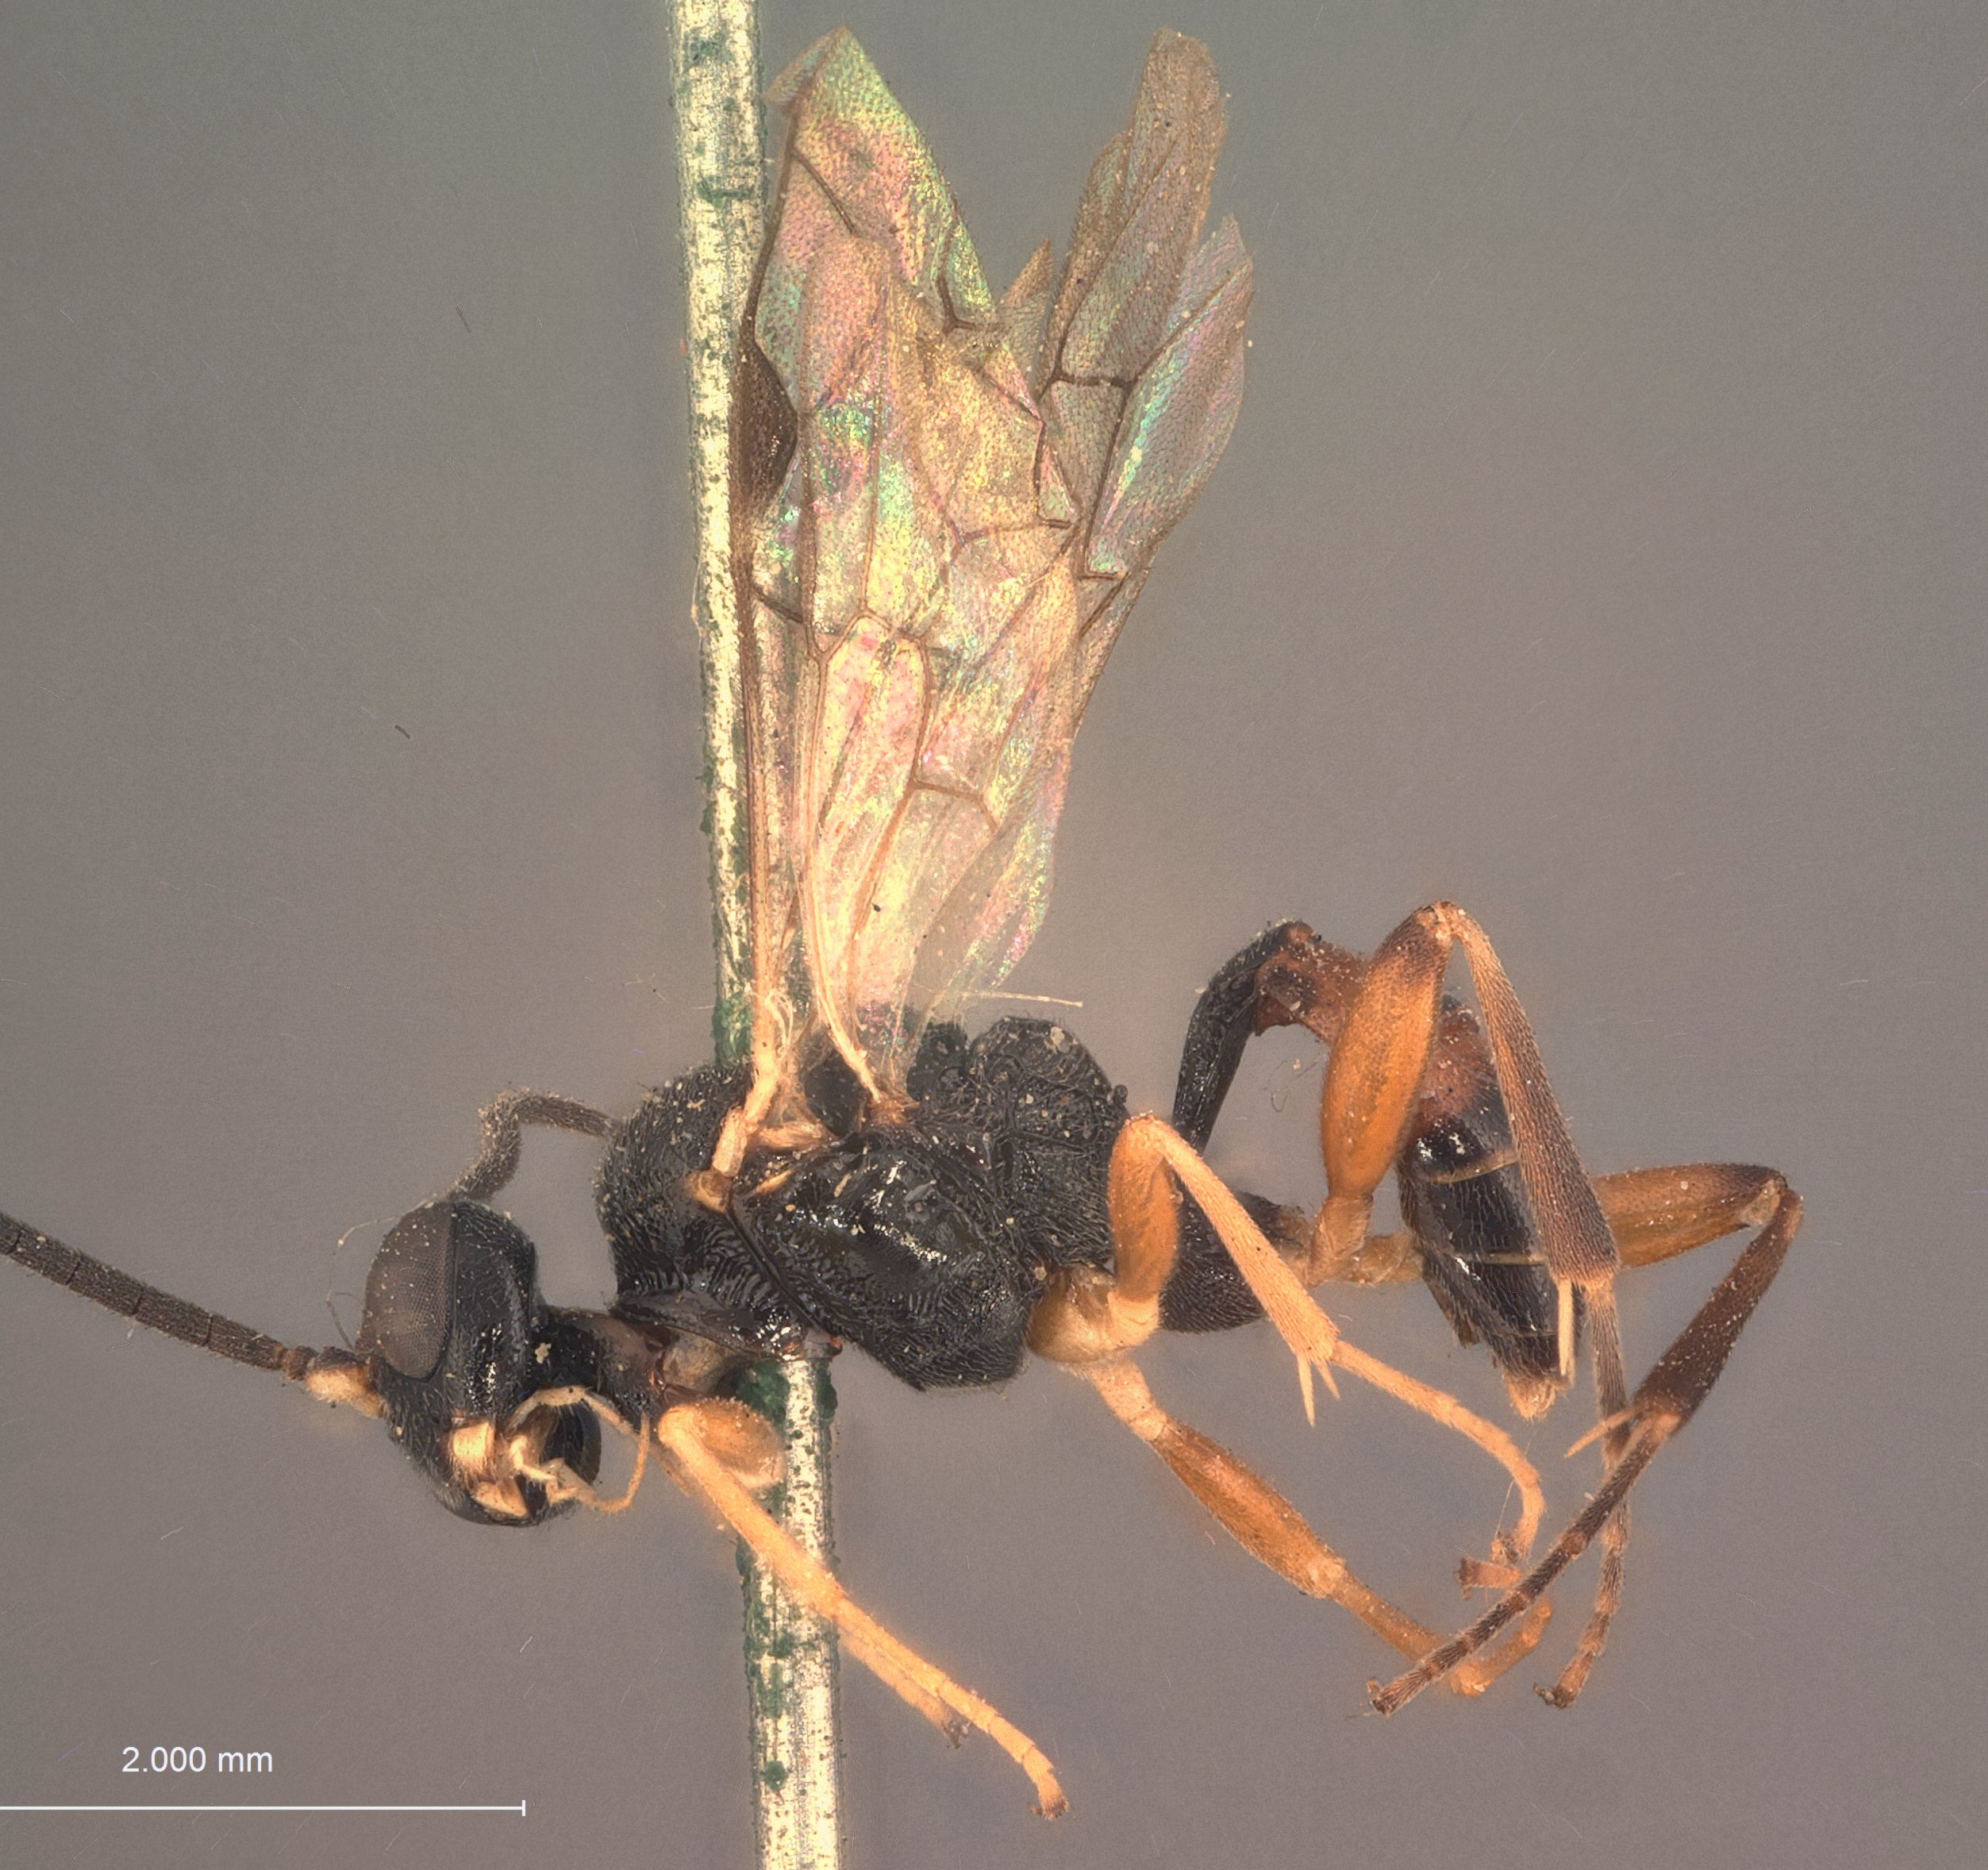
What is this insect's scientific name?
Hemiteles rileyi
